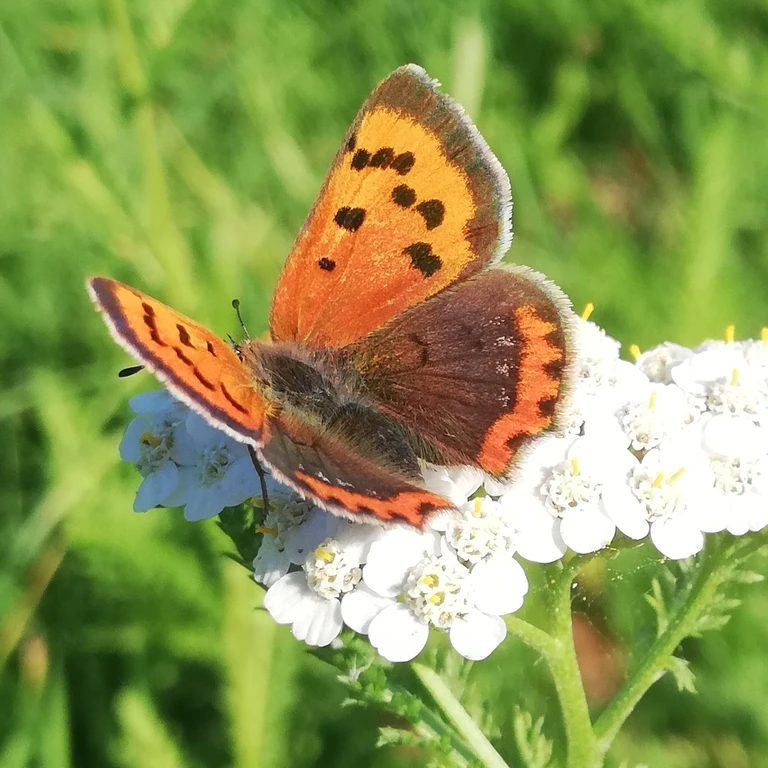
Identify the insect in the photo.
Lycaena phlaeas
